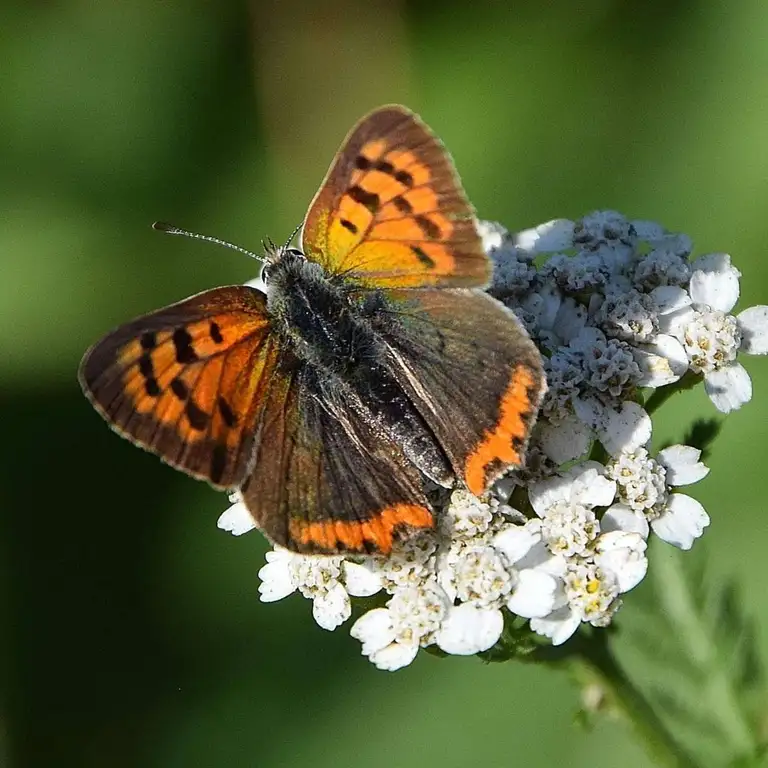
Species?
Lycaena phlaeas
